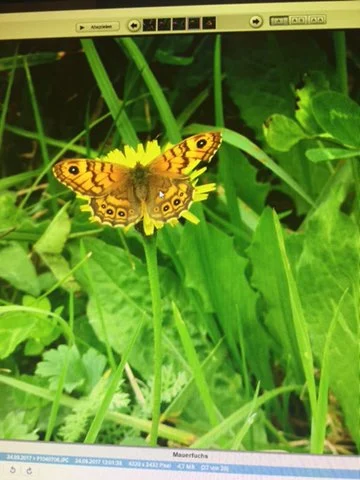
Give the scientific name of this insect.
Lasiommata megera (also Pararge megera)
